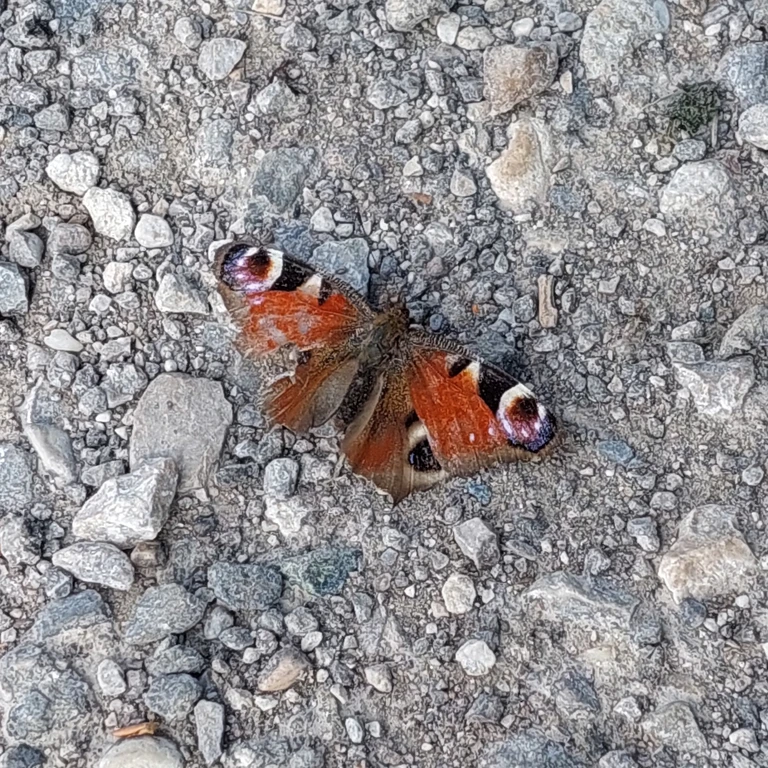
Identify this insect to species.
Aglais io
